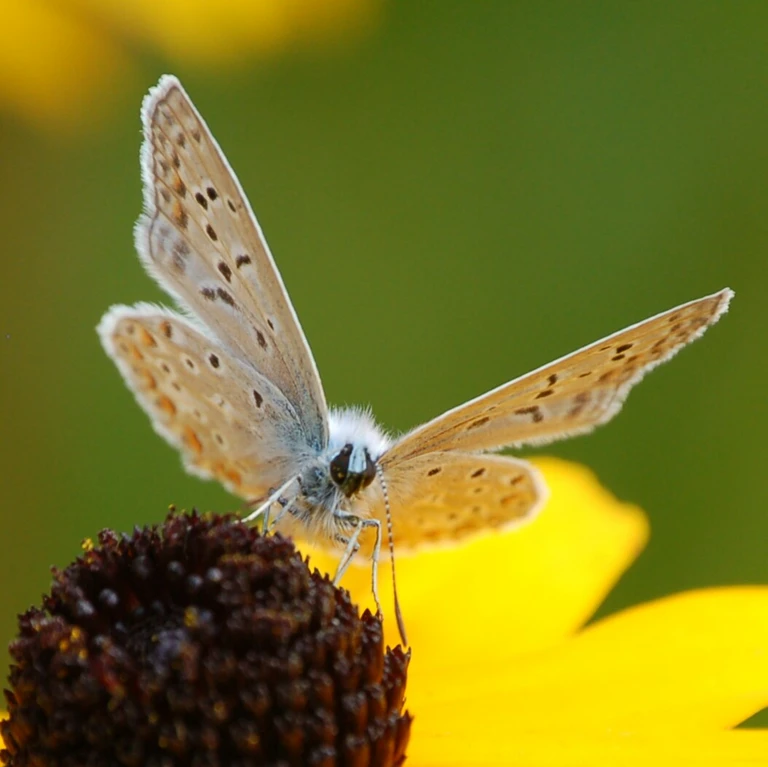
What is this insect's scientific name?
Polyommatus icarus
